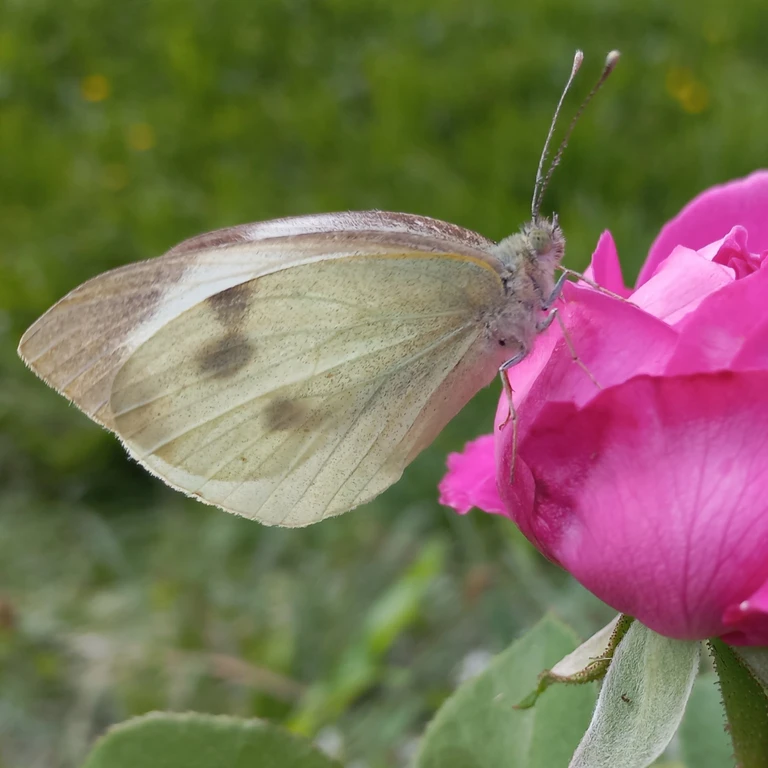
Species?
Pieris brassicae
